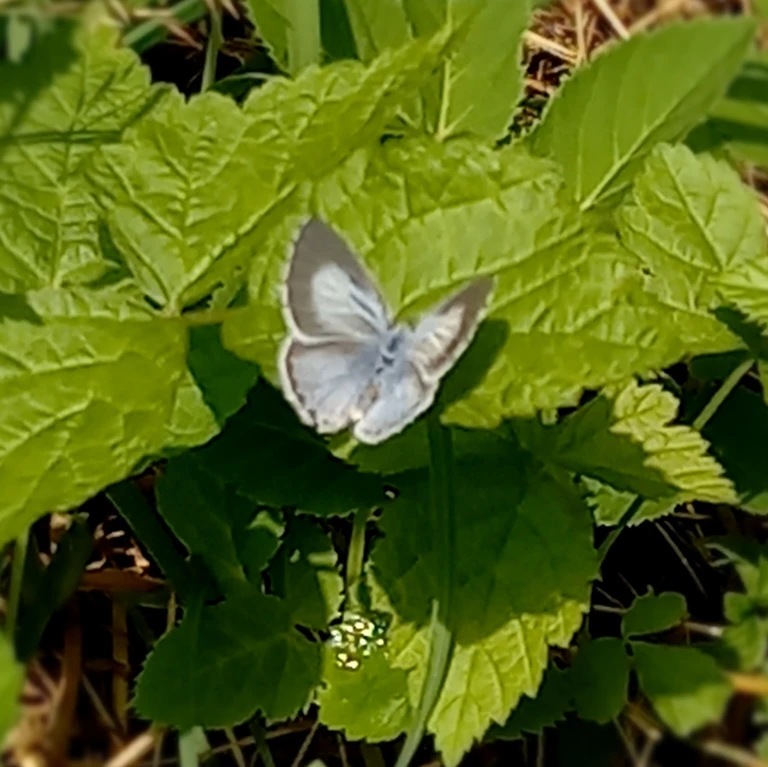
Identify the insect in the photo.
Celastrina argiolus
